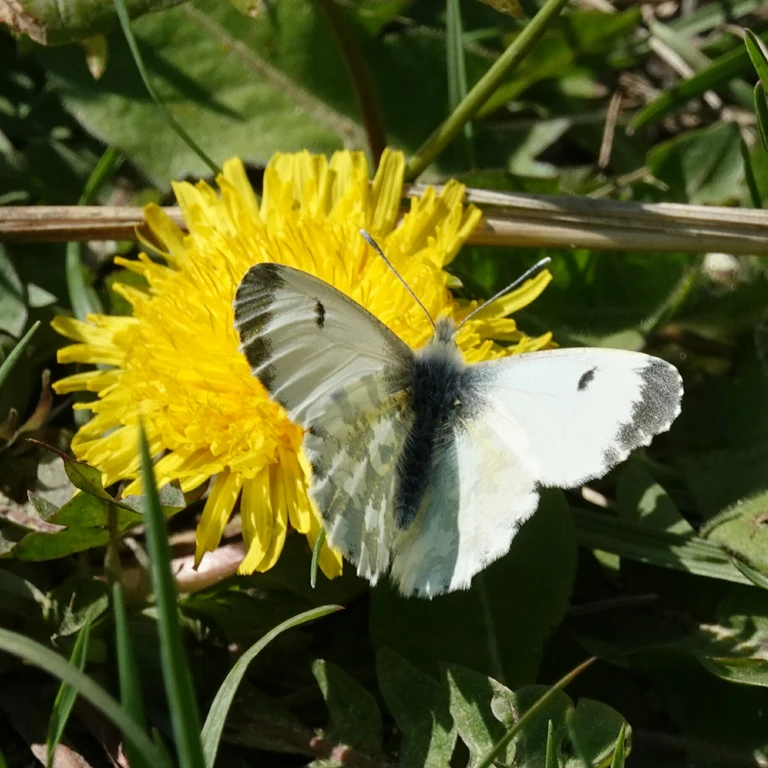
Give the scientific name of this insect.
Anthocharis cardamines
